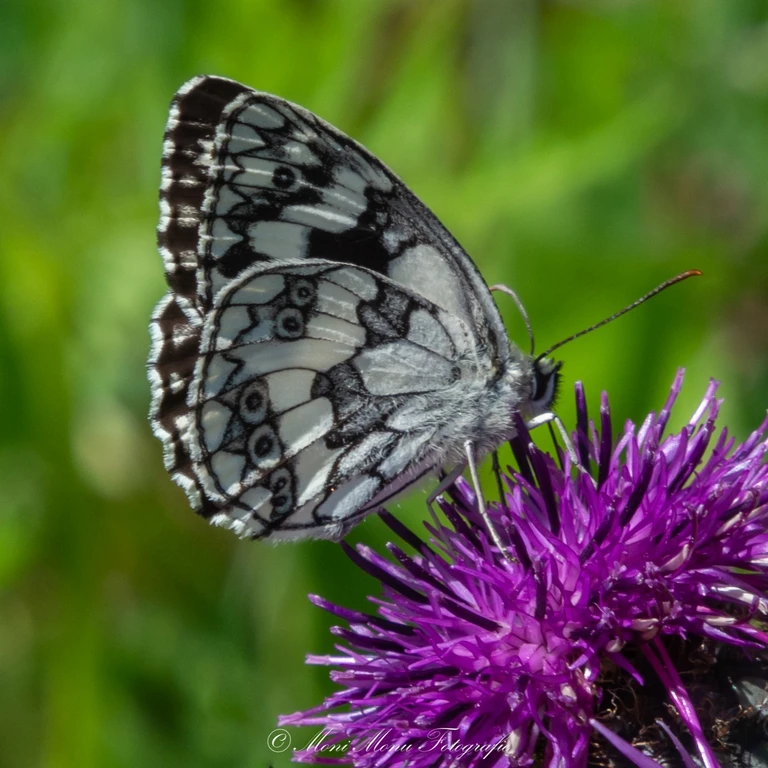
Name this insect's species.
Melanargia galathea
